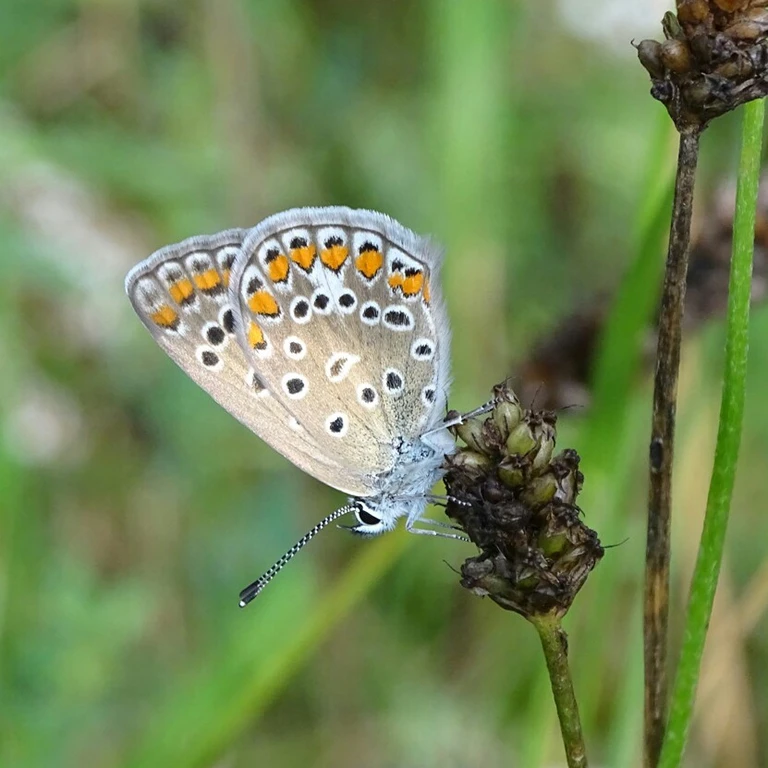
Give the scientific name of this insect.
Polyommatus icarus
